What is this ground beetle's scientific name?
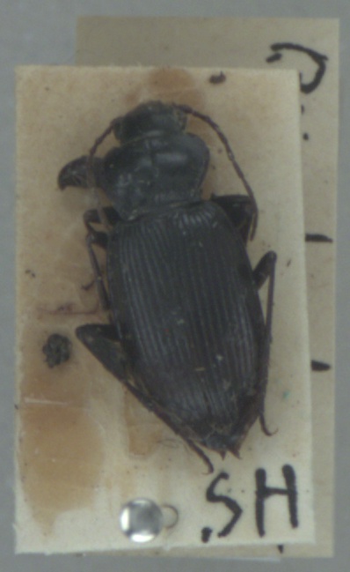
Nebria brevicollis
